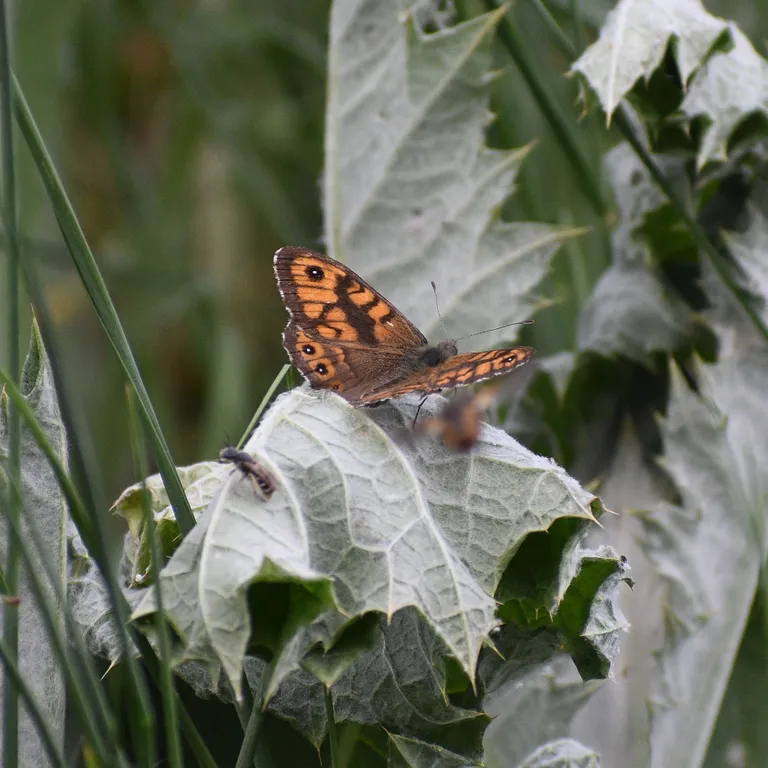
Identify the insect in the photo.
Lasiommata megera (also Pararge megera)
